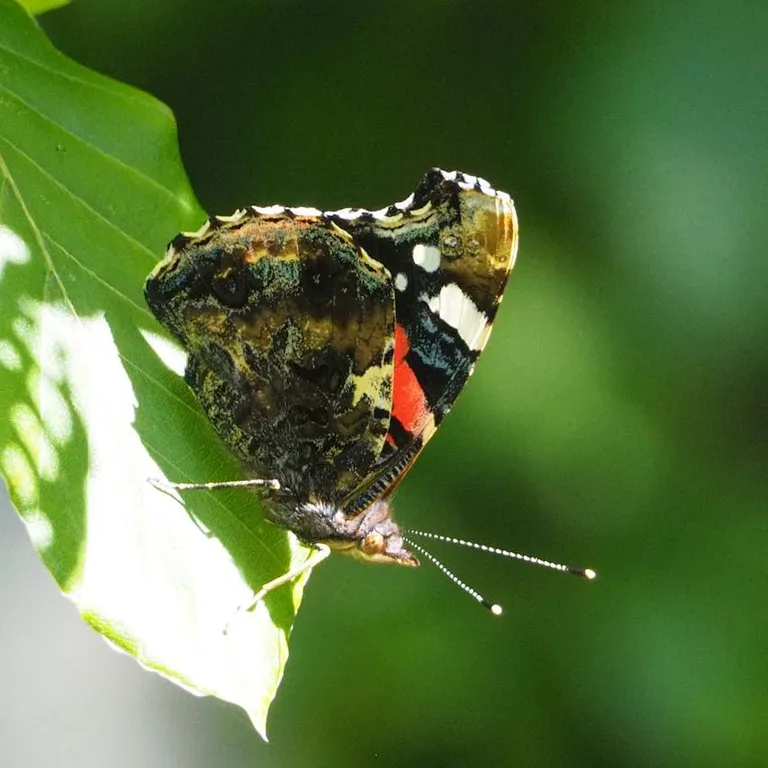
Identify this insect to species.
Vanessa atalanta
